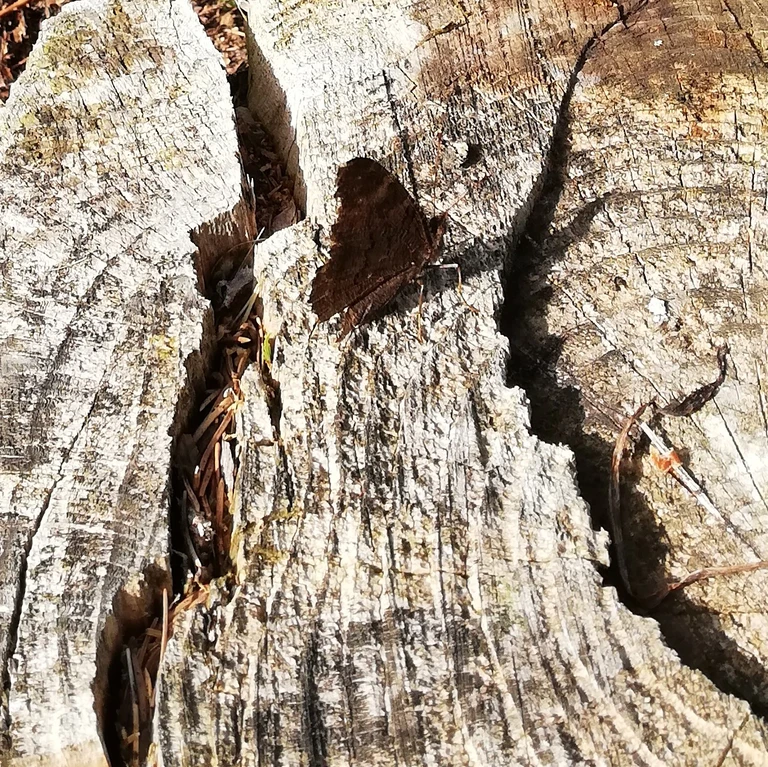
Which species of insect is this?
Aglais io
